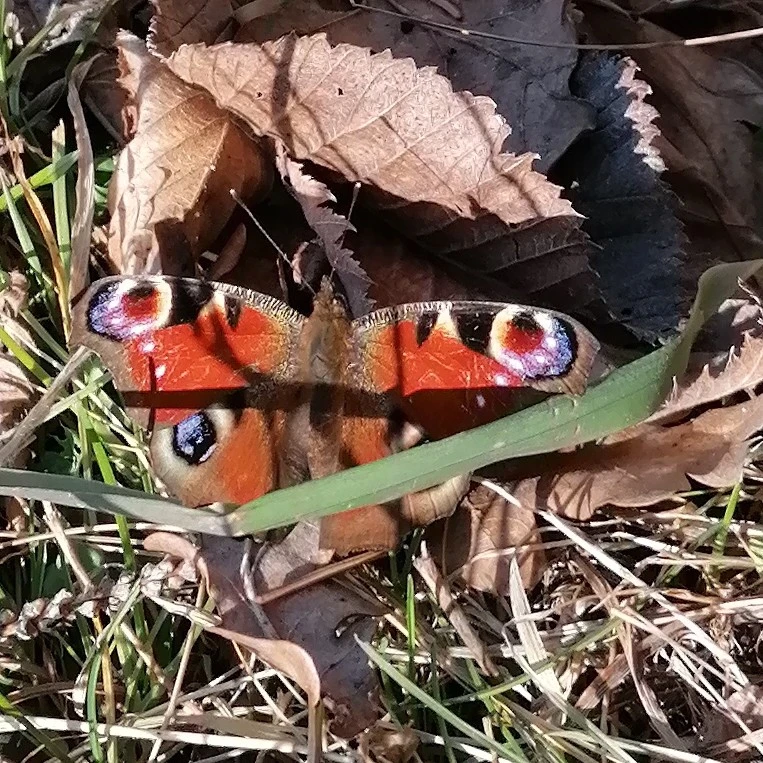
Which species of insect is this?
Aglais io
